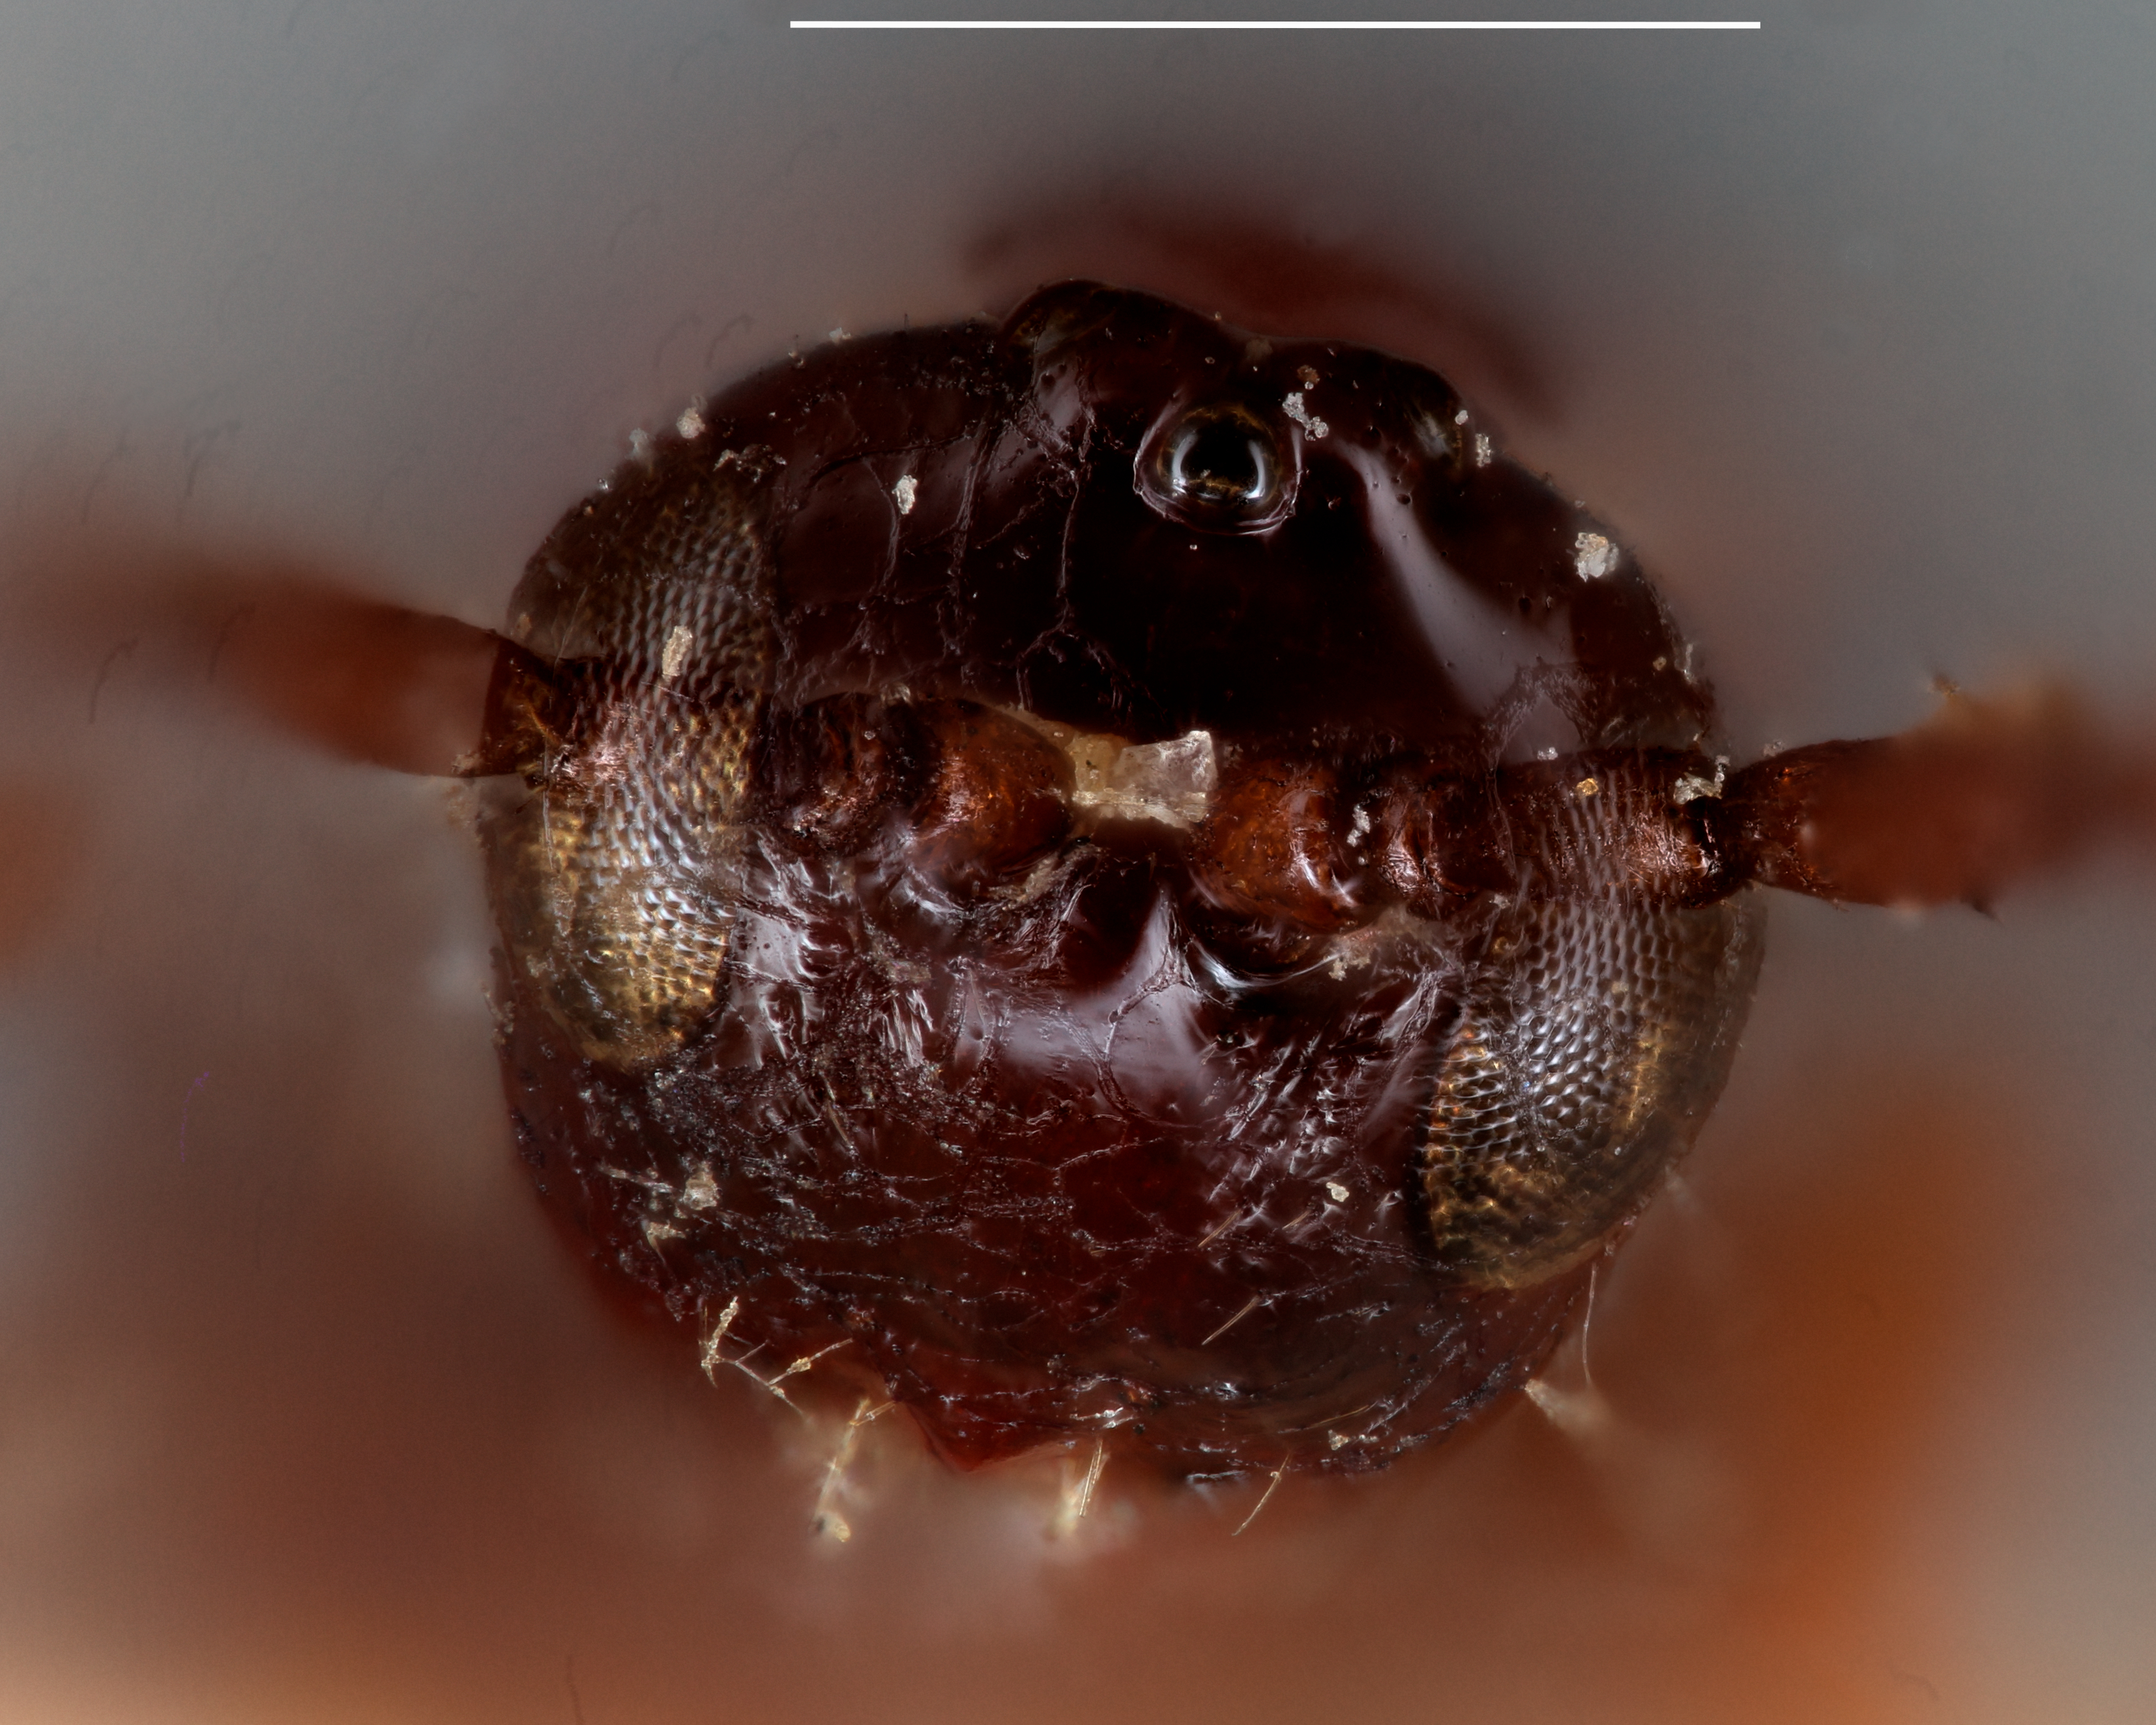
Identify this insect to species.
Eucoila rubripes
